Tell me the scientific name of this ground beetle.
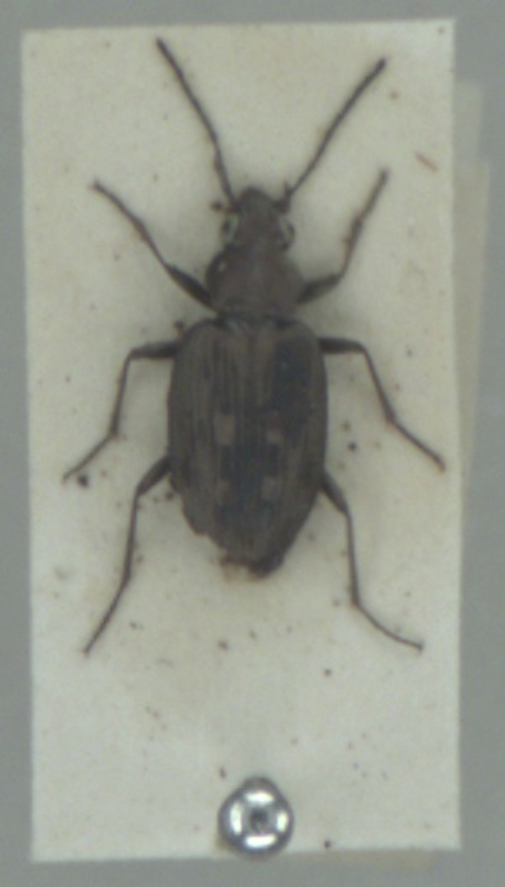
Bembidion litorale
